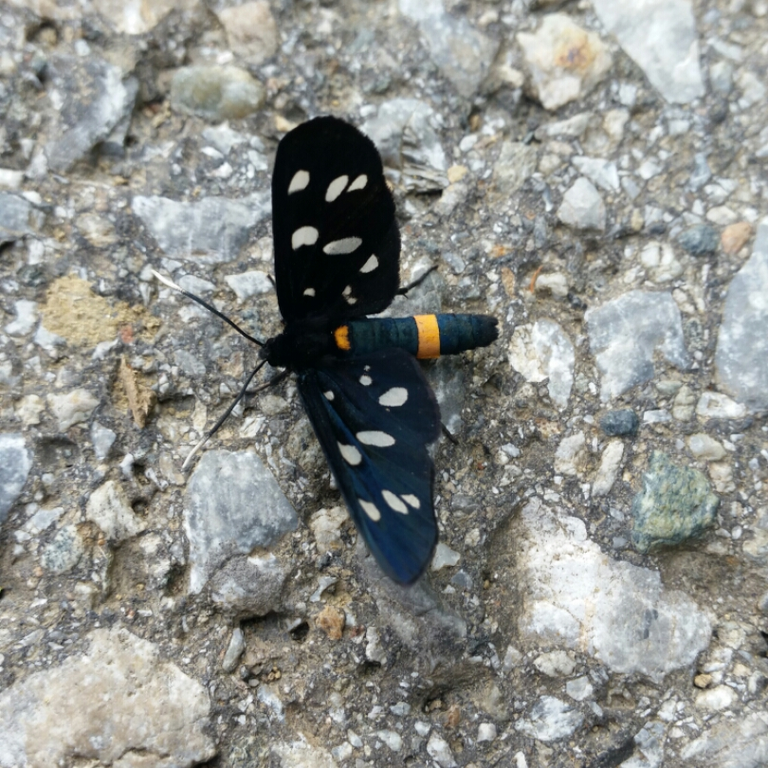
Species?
Amata phegea
